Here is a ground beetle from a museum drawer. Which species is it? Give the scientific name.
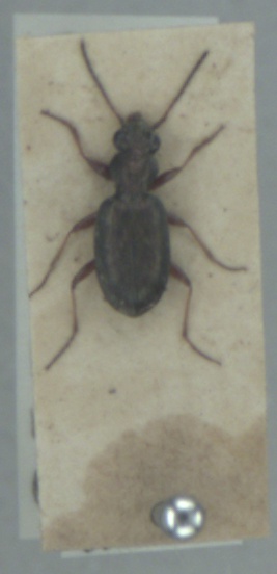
Asaphidion pallipes
